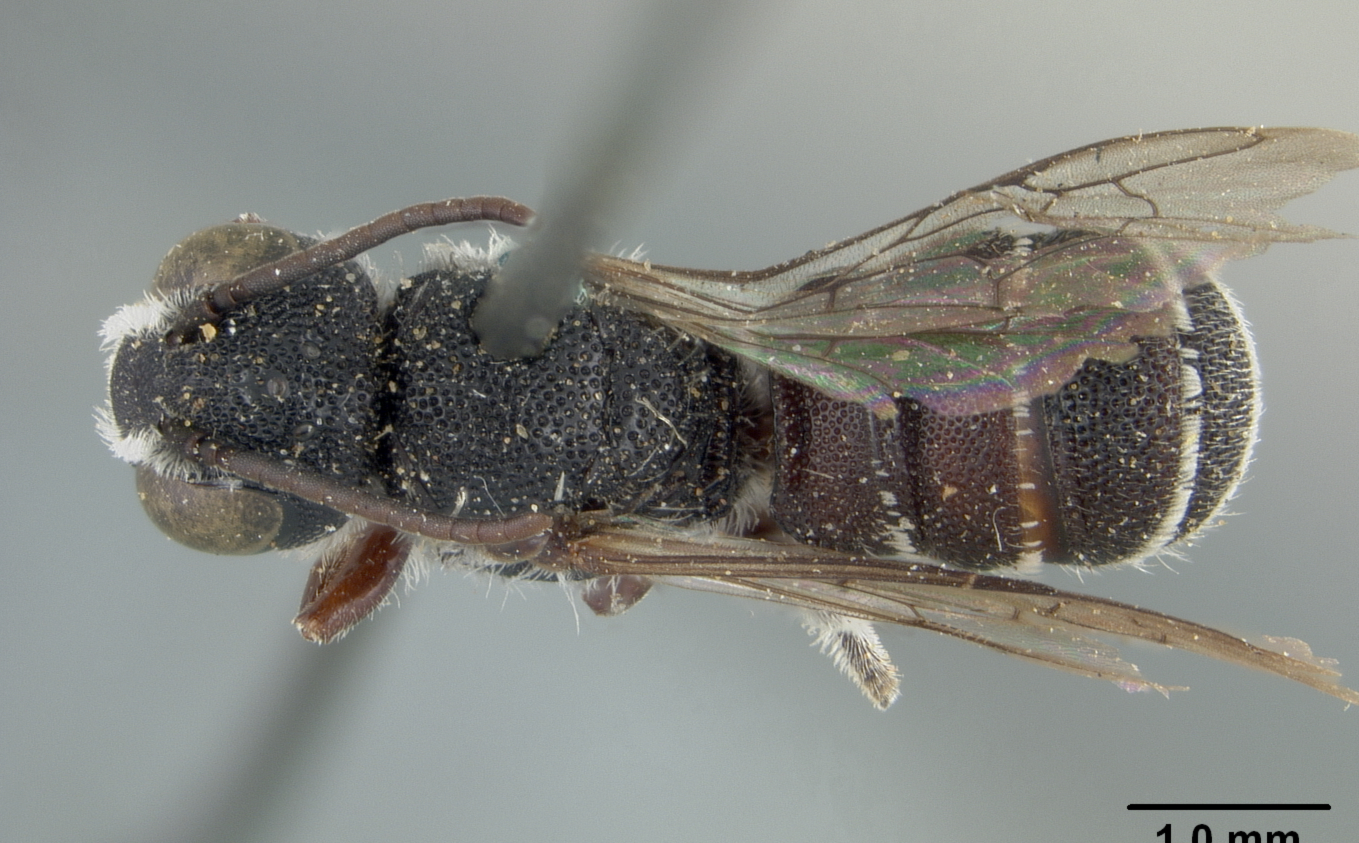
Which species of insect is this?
Heriades crucifera
